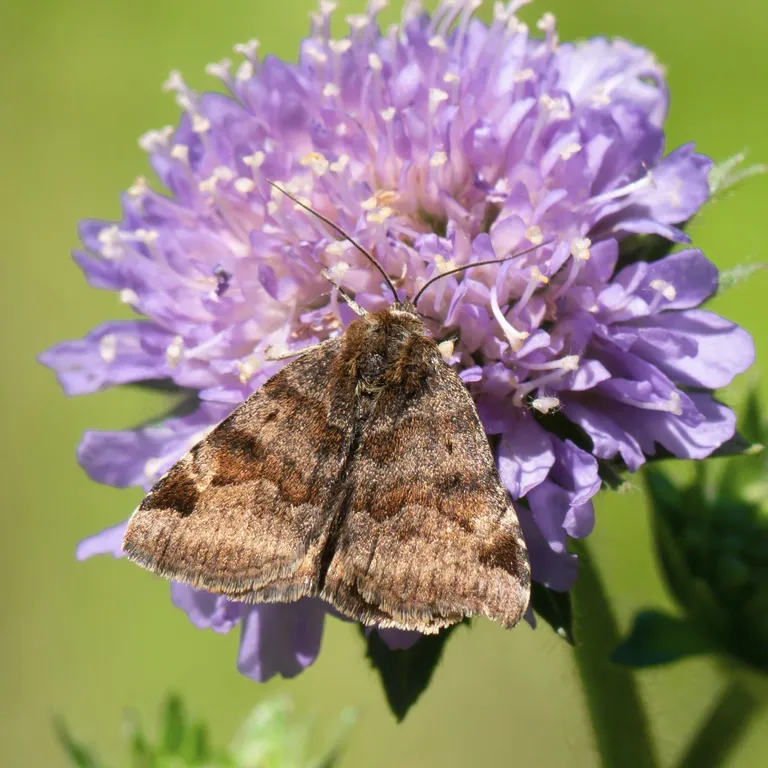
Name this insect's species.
Euclidia glyphica
